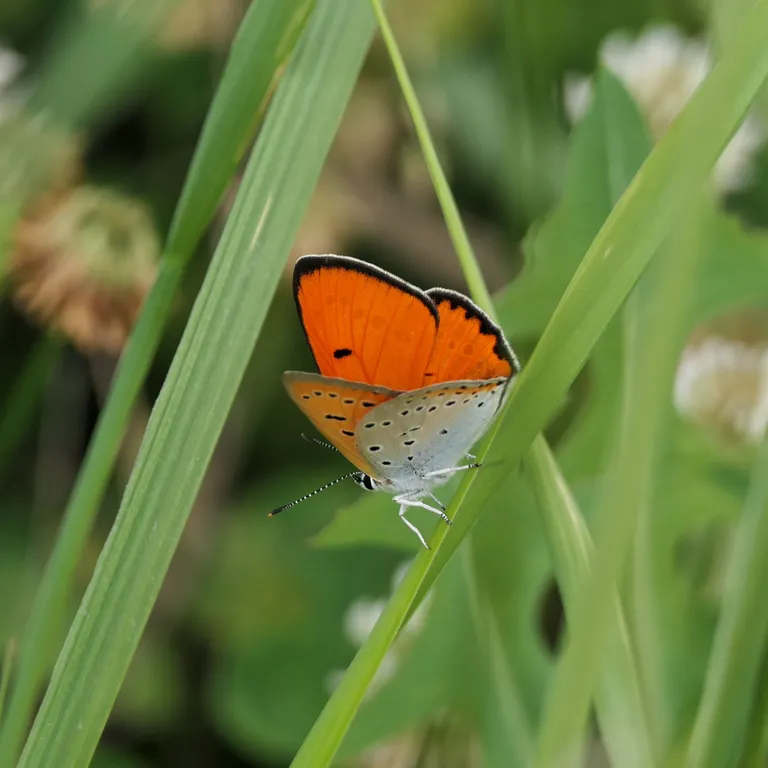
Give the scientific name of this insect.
Lycaena dispar
